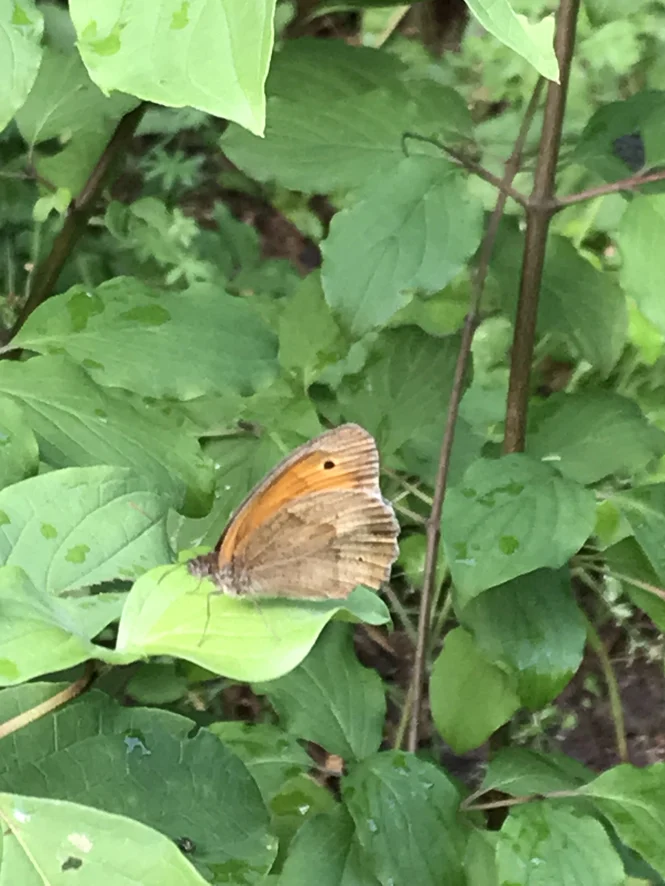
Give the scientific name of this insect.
Maniola jurtina
